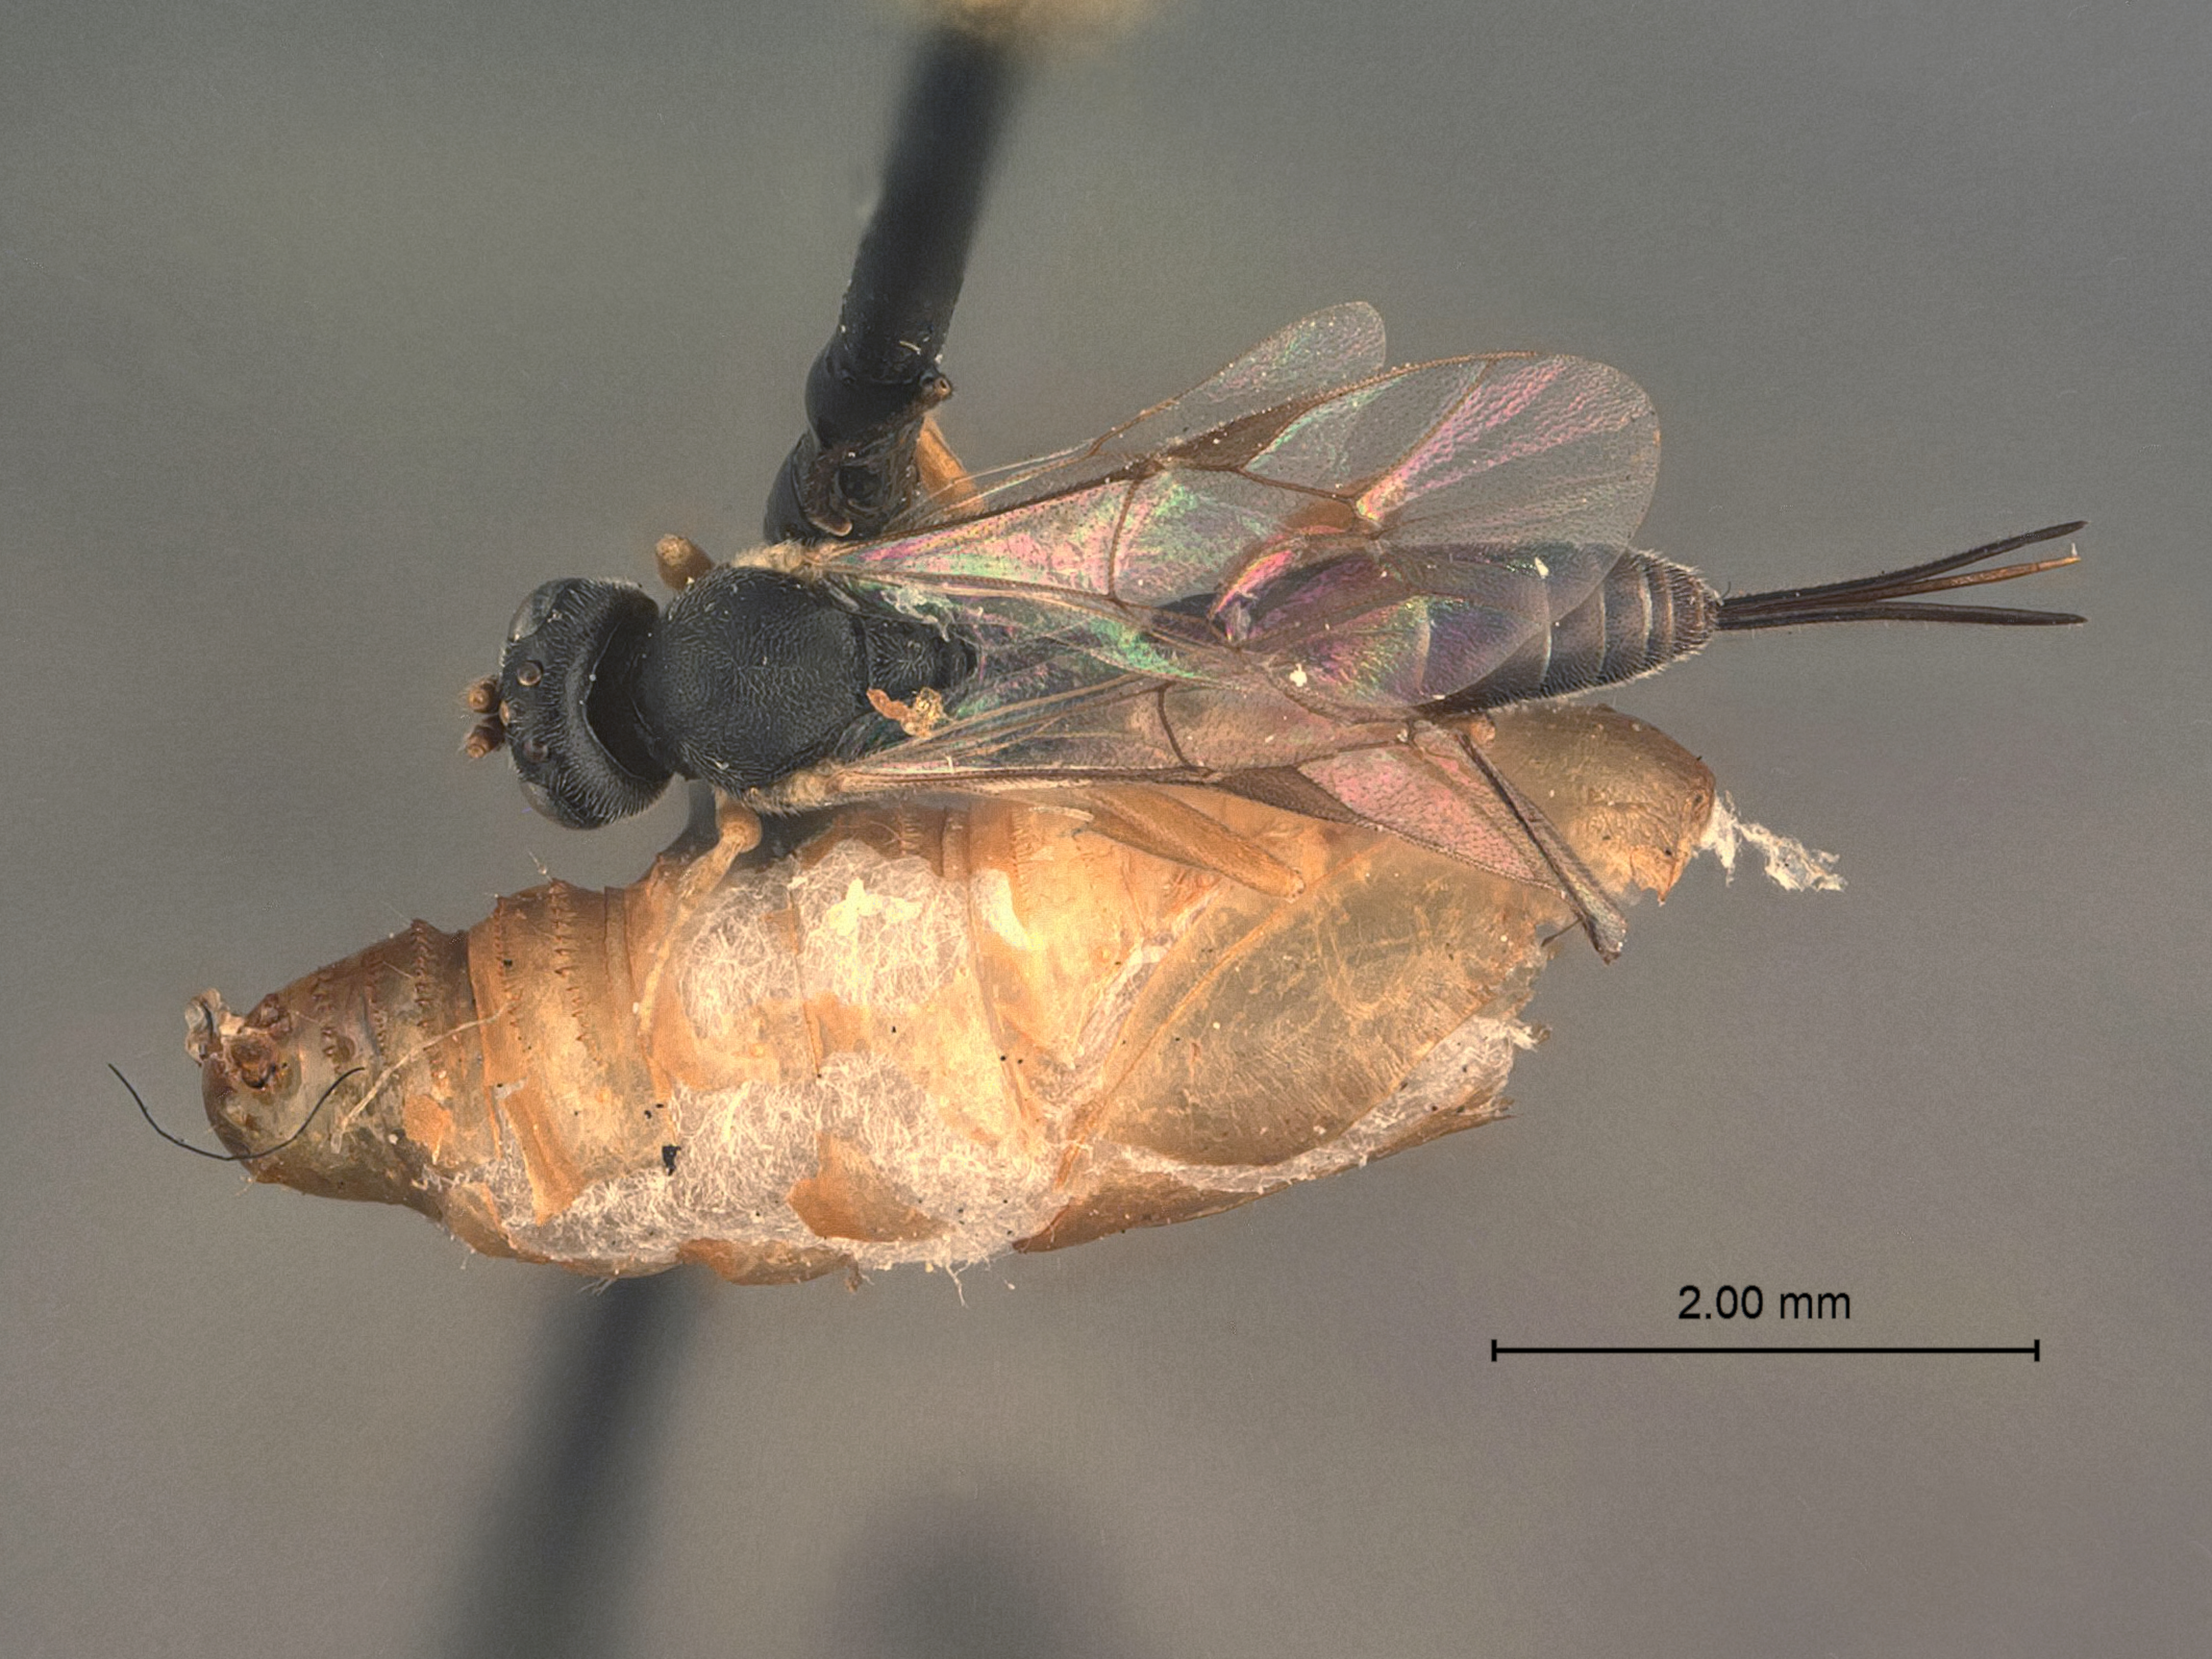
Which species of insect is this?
Campoplex frustranae
